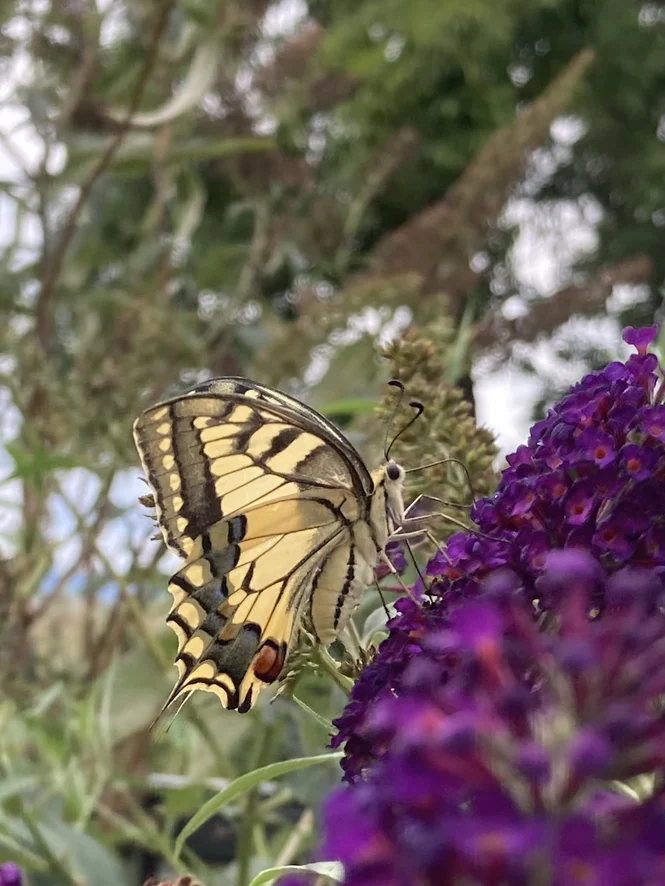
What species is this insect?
Papilio machaon
